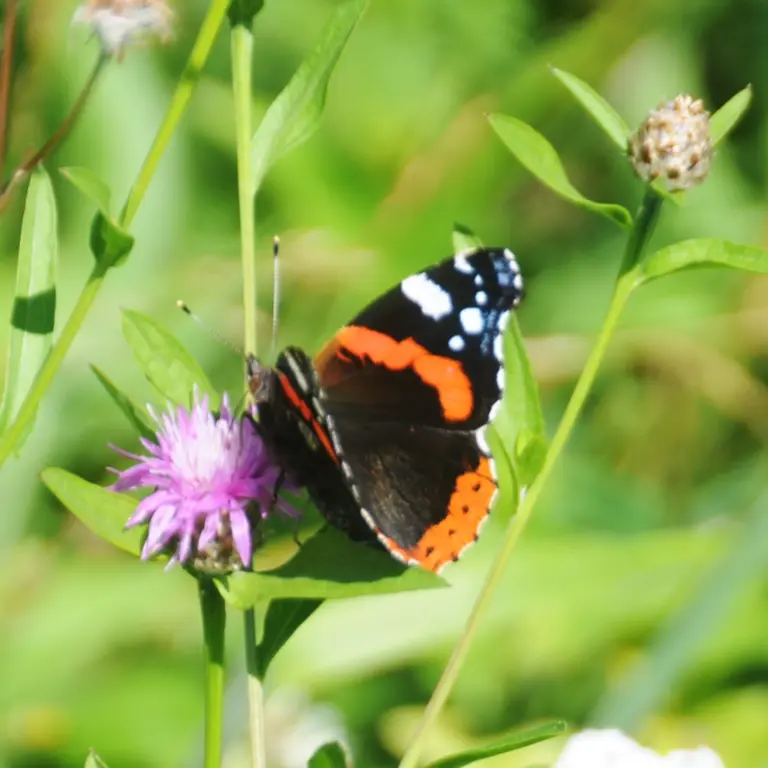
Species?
Vanessa atalanta
